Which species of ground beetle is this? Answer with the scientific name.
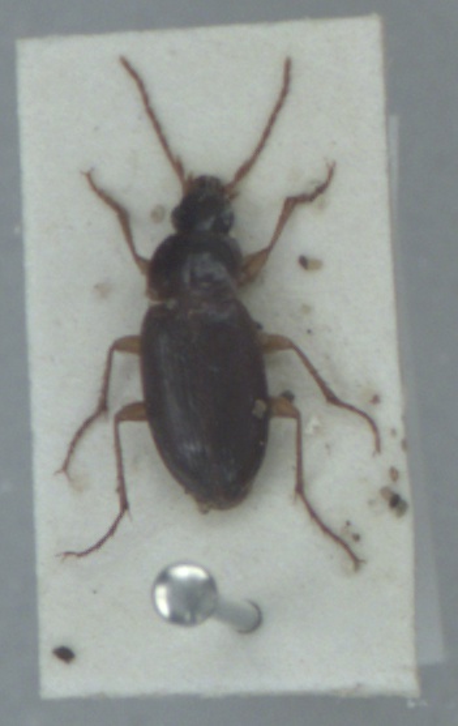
Calathus mollis
